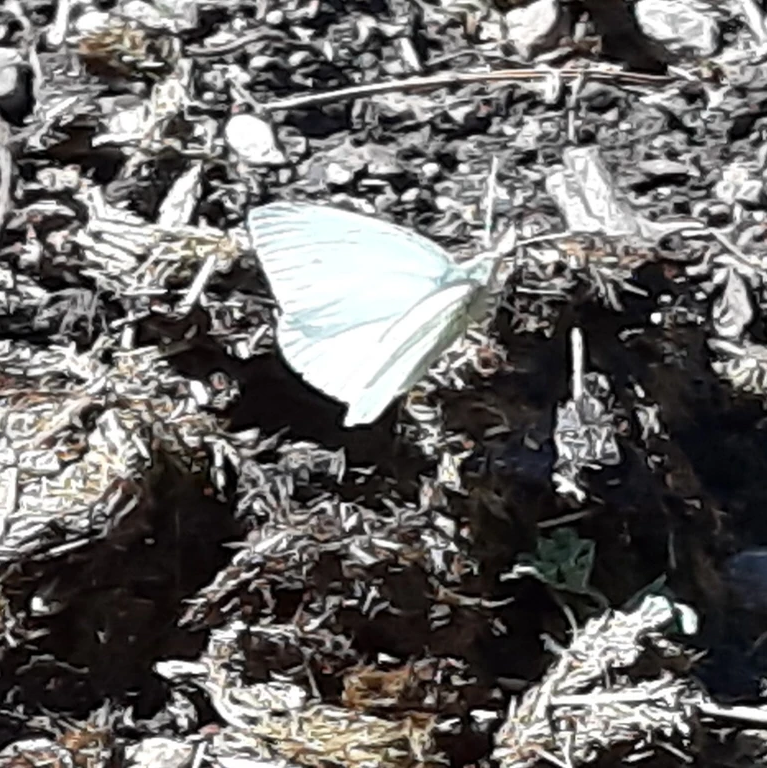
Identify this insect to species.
Pieris napi
